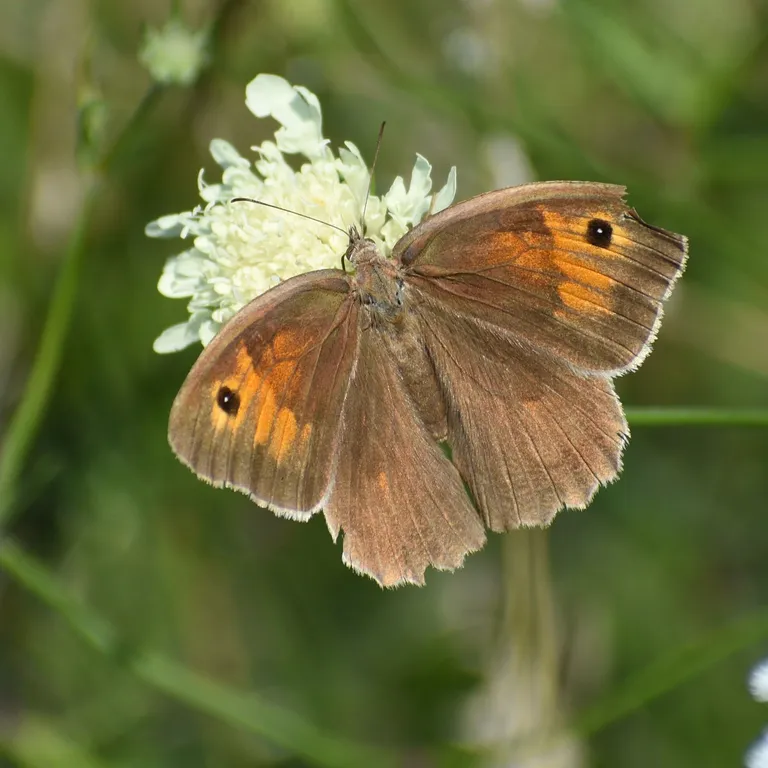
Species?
Maniola jurtina
